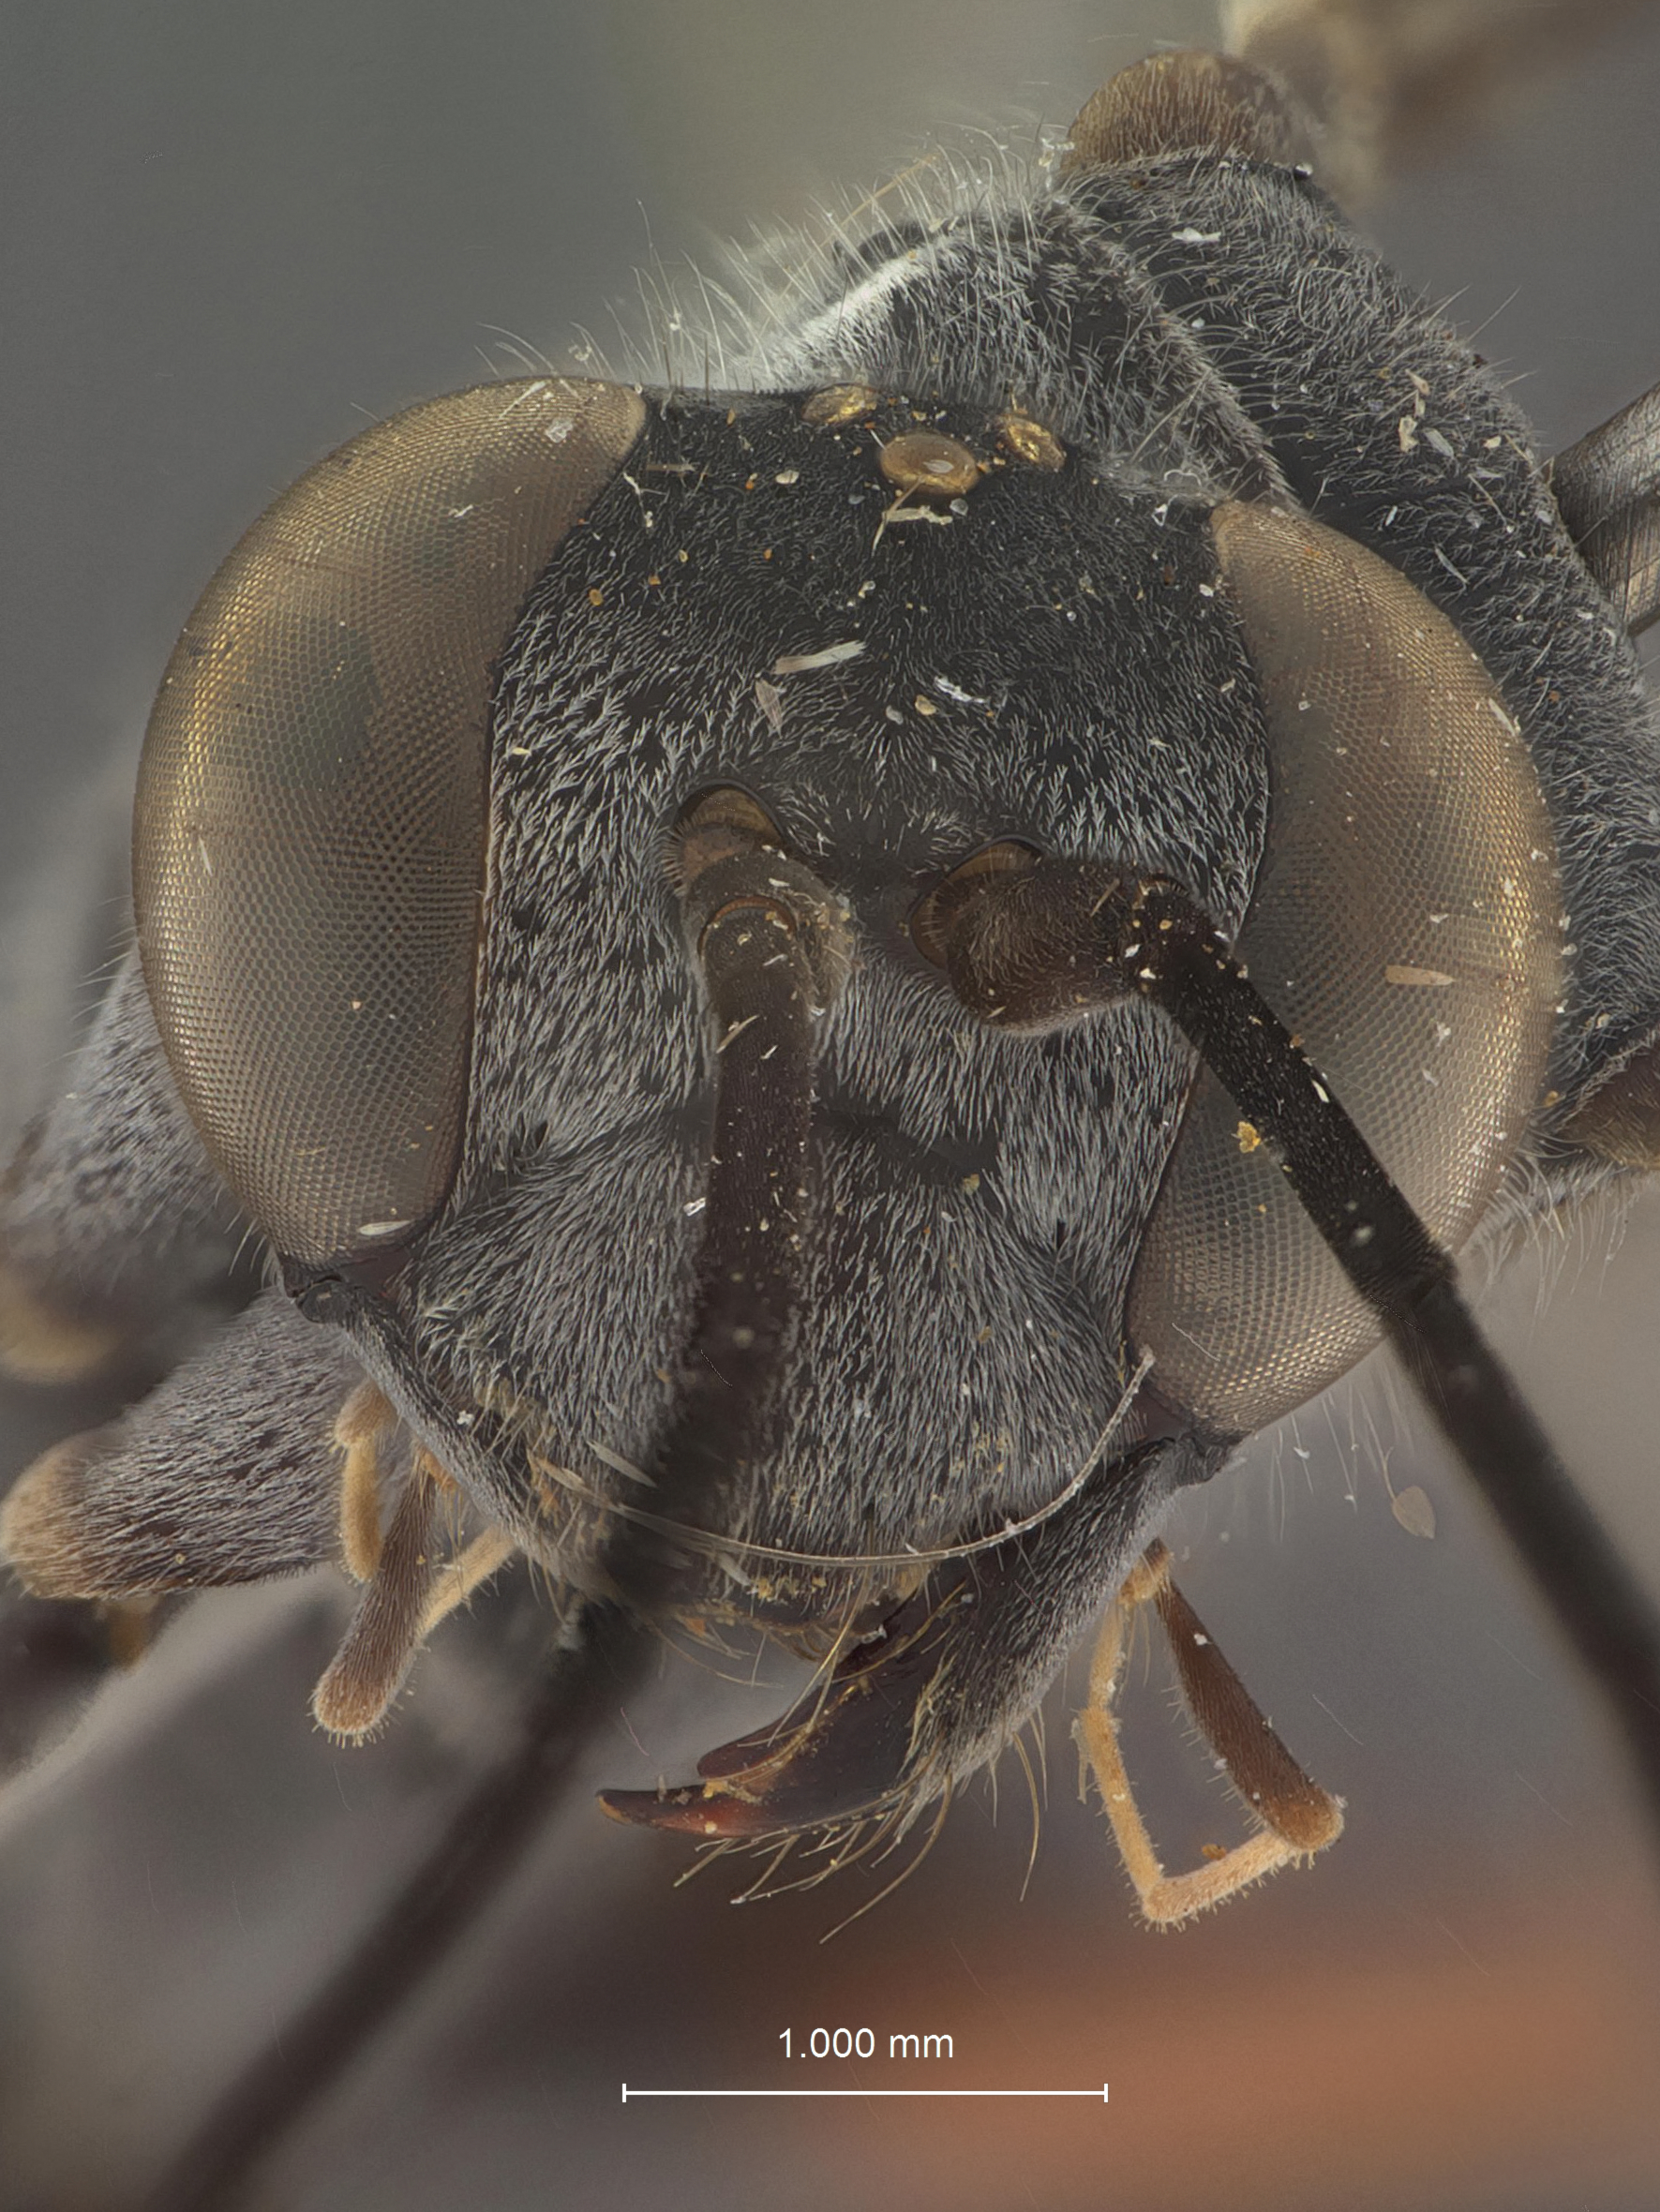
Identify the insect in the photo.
Auplopus krombeini
